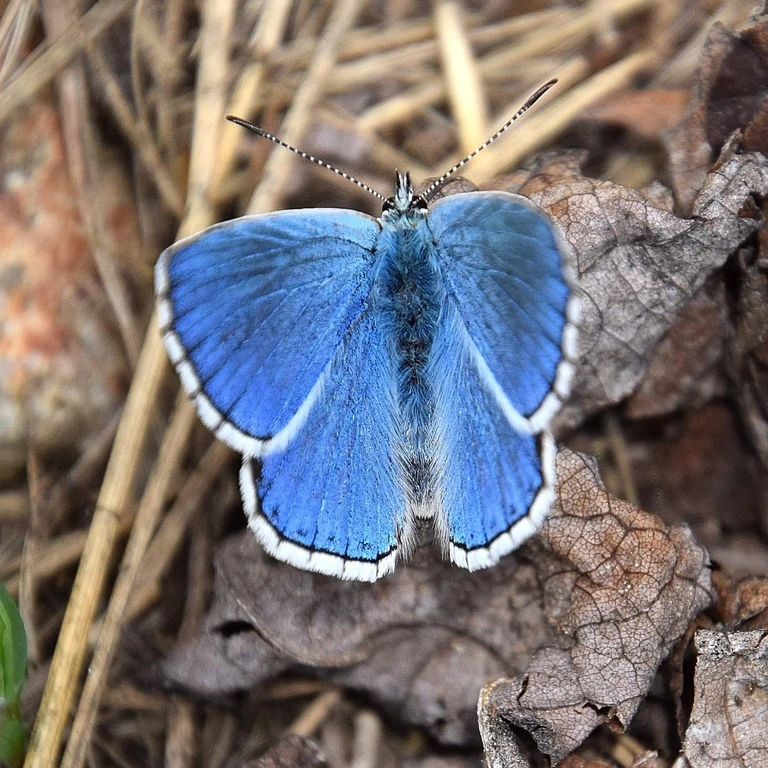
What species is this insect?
Lysandra bellargus
